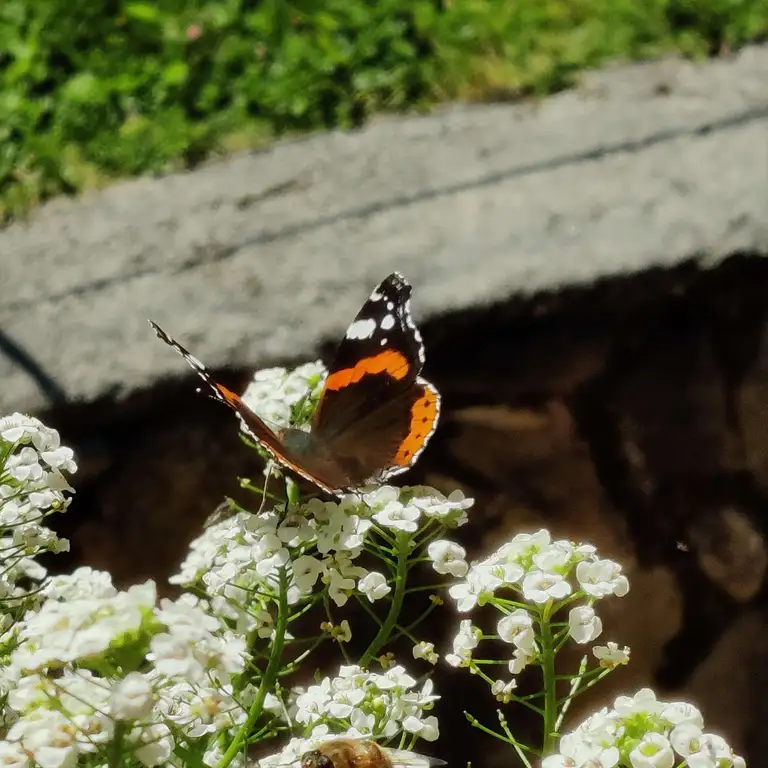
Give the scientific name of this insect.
Vanessa atalanta
